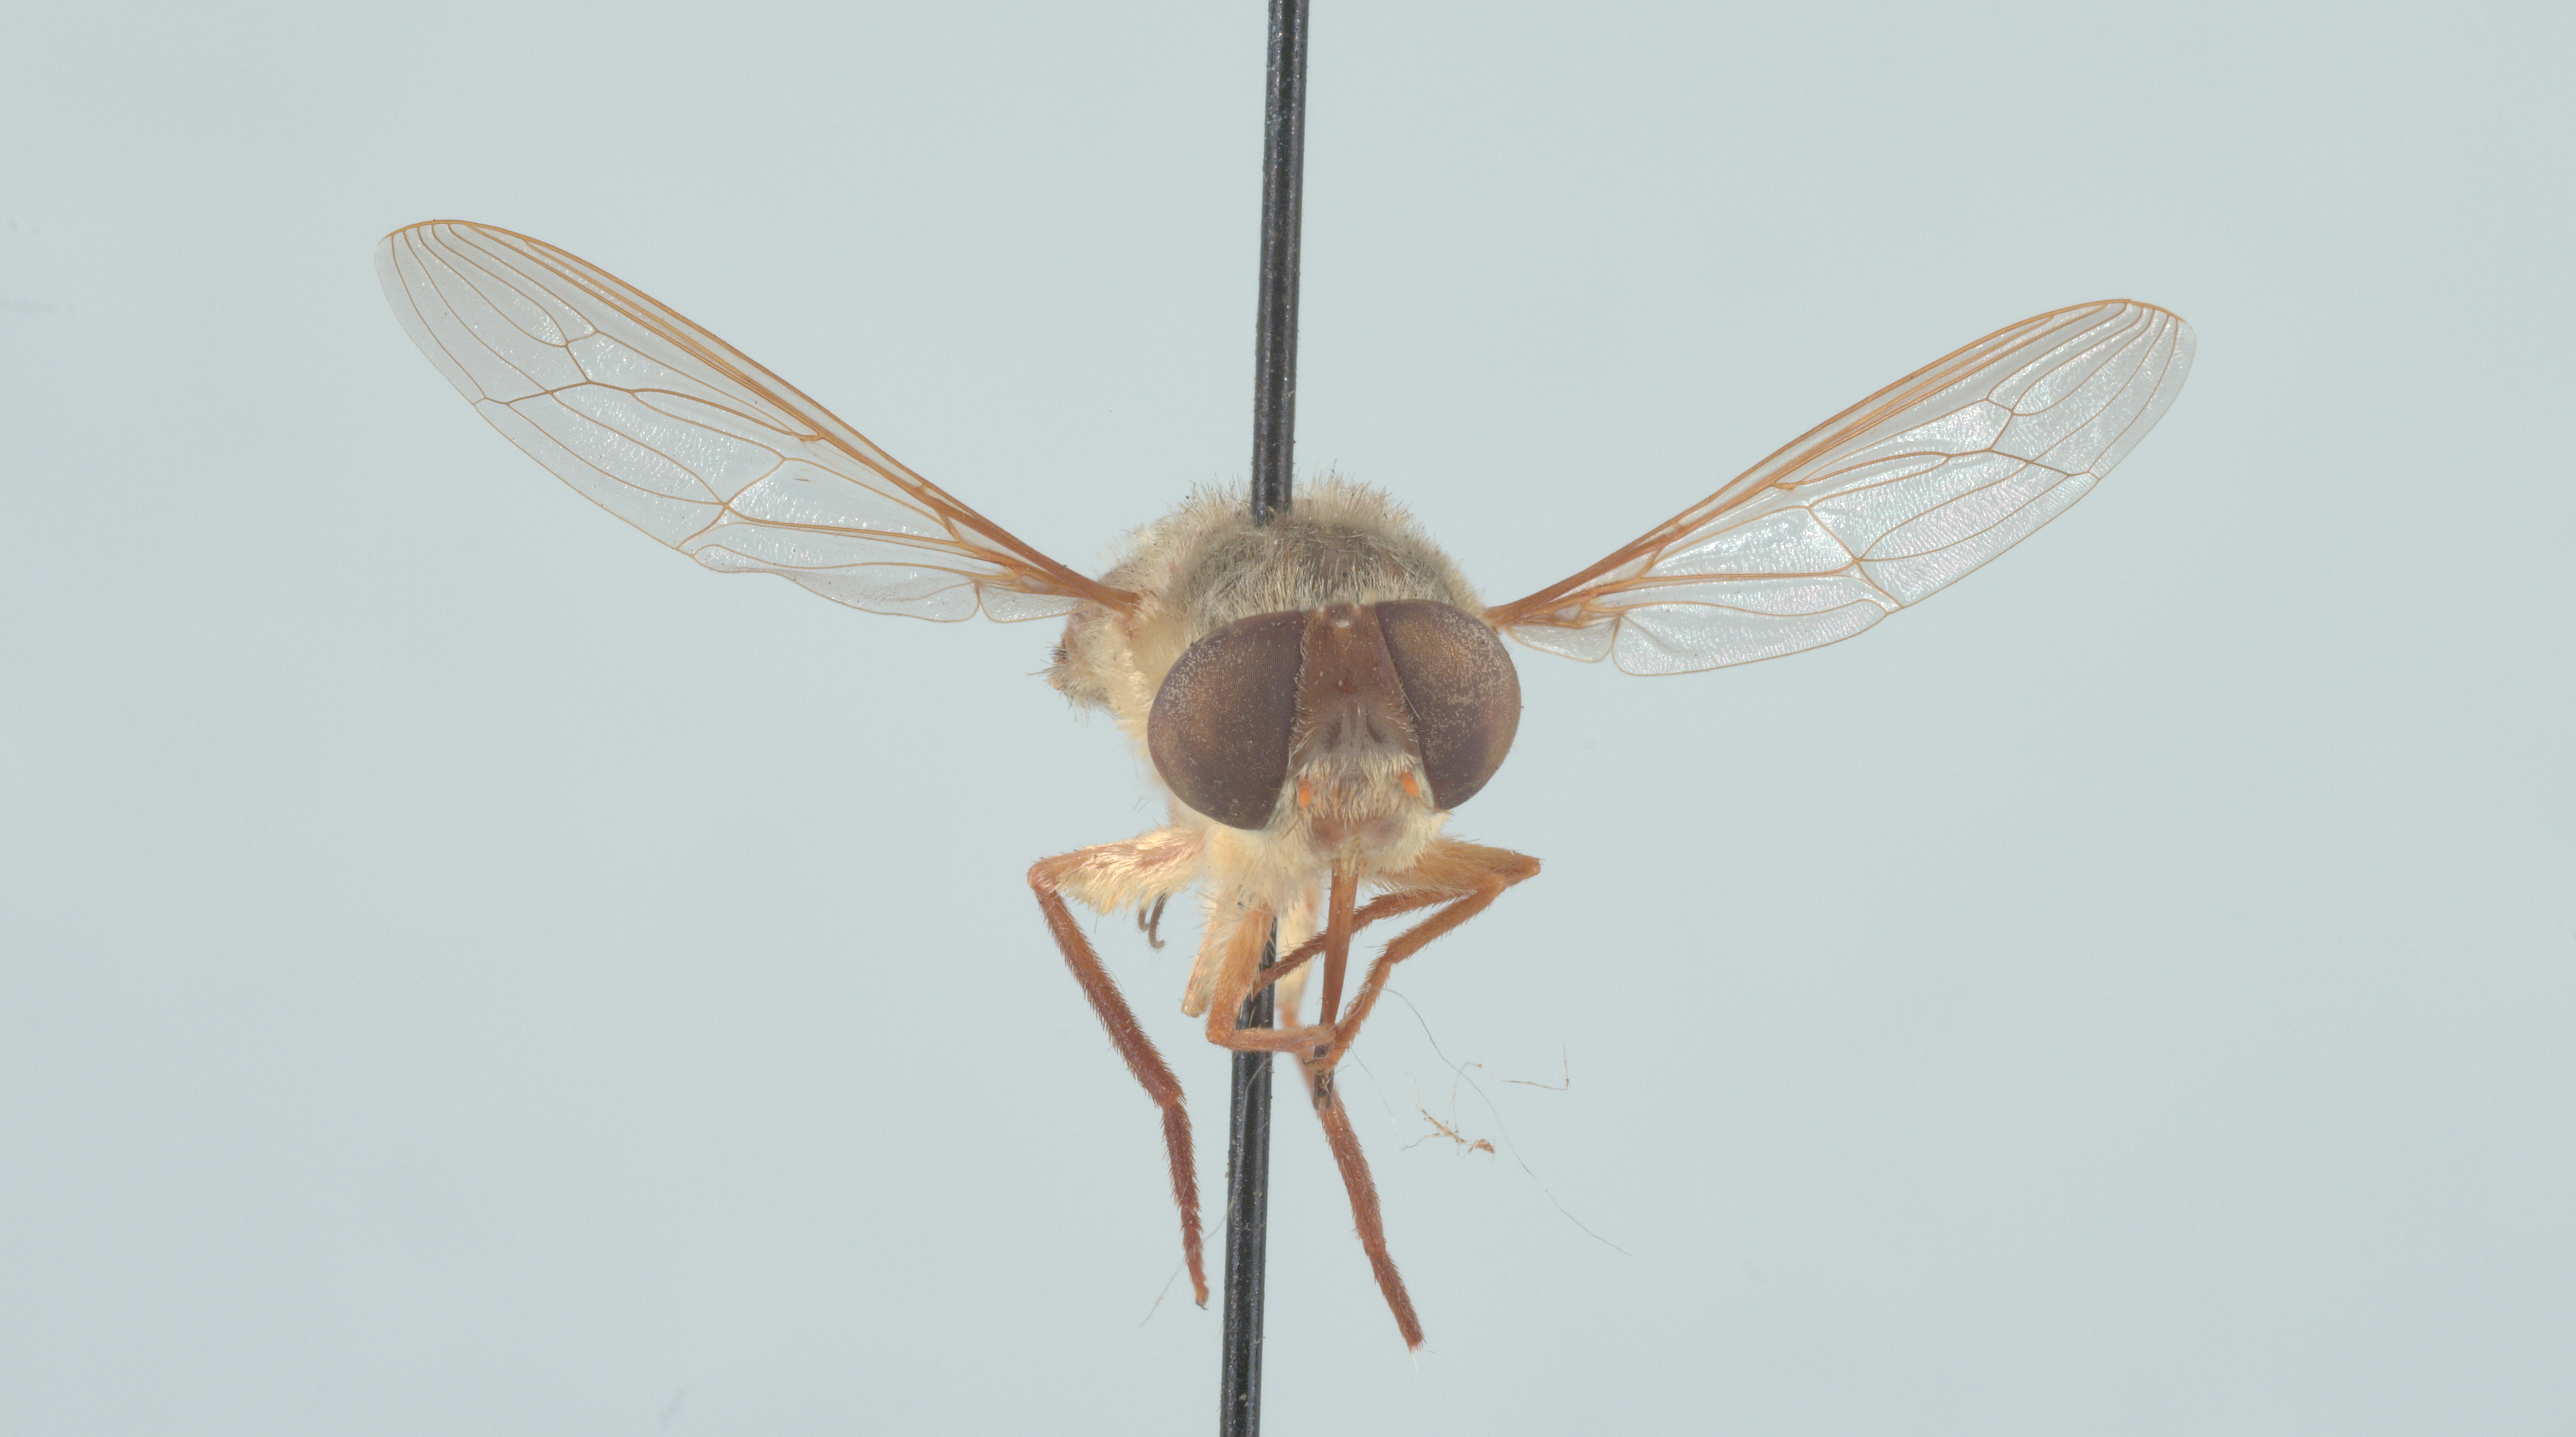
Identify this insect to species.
Neorhynchocephalus volaticus
